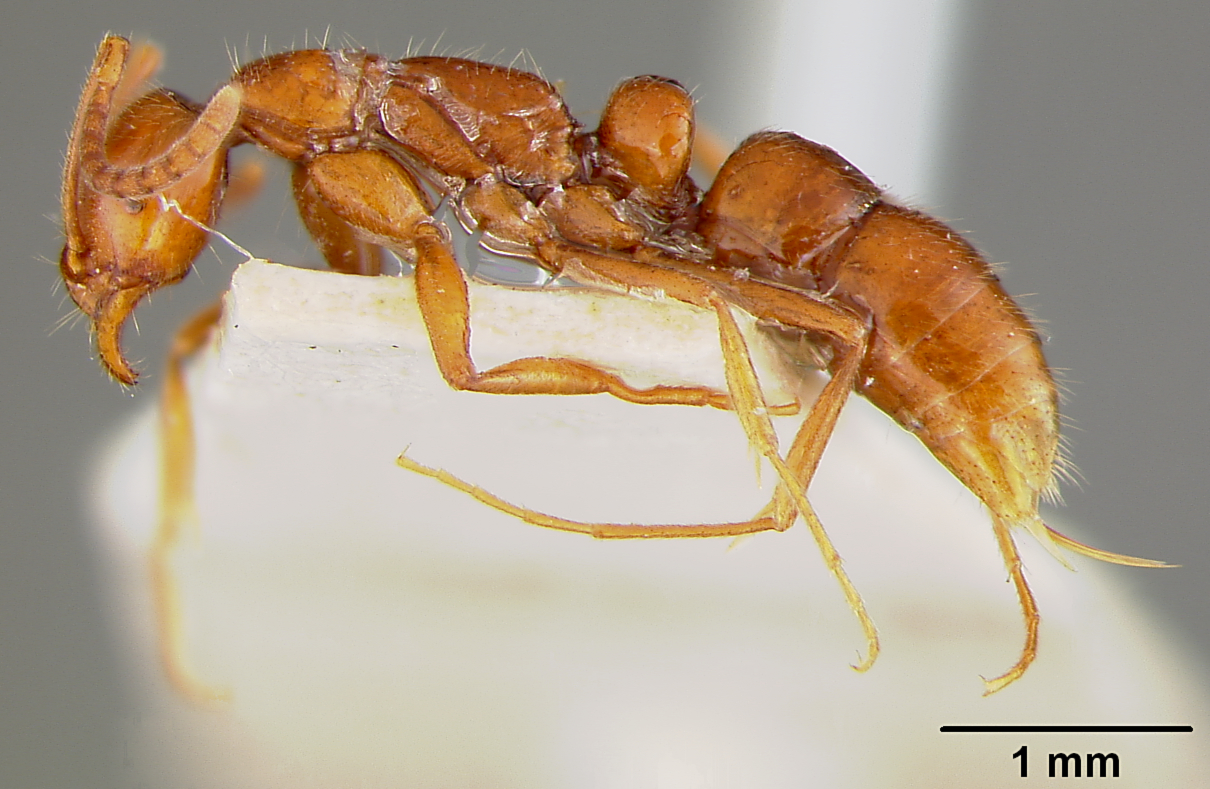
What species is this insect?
Leptogenys piroskae
